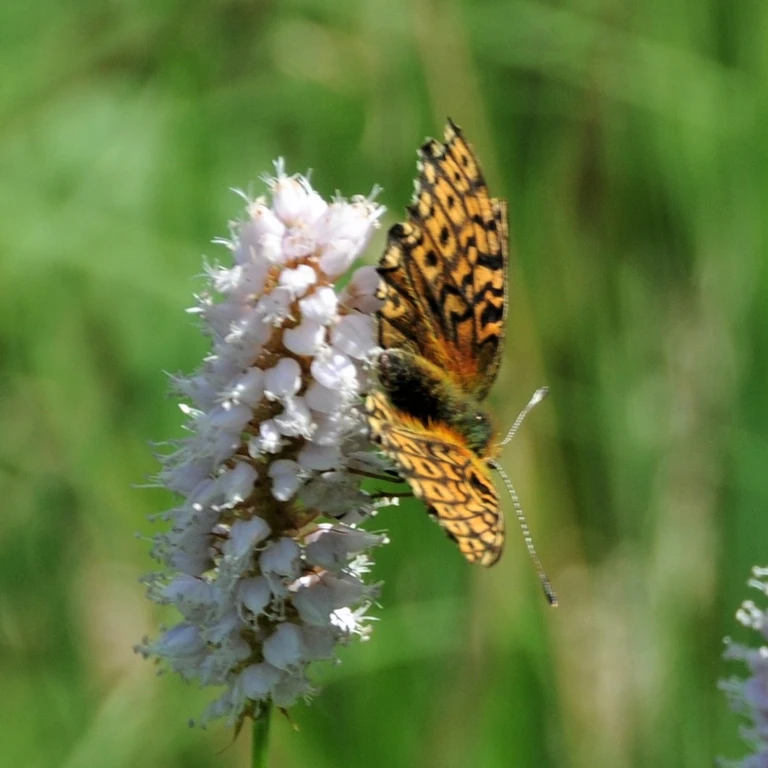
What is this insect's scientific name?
Boloria eunomia
